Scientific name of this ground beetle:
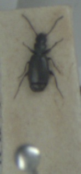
Microlestes maurus
